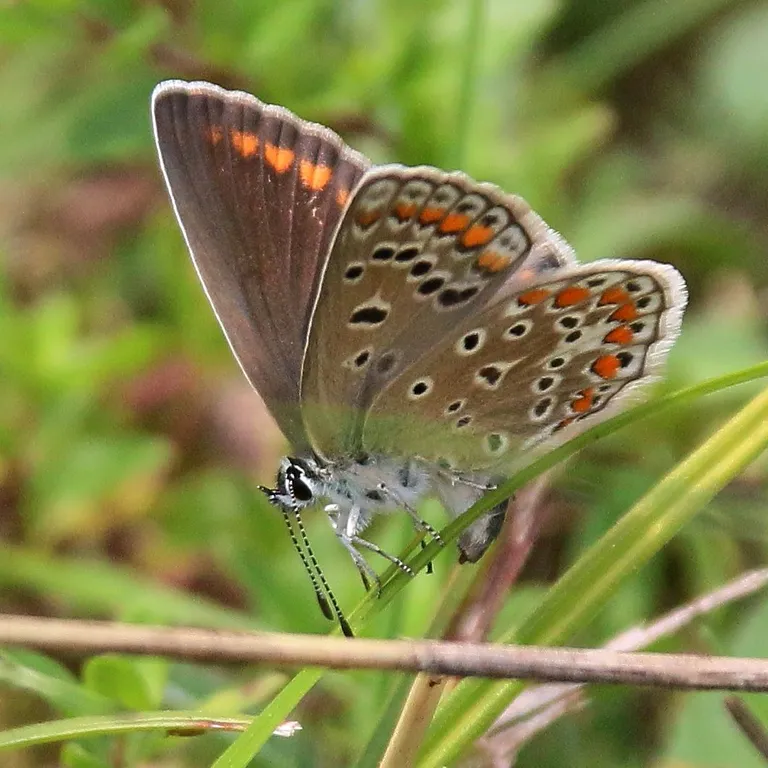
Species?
Polyommatus icarus
